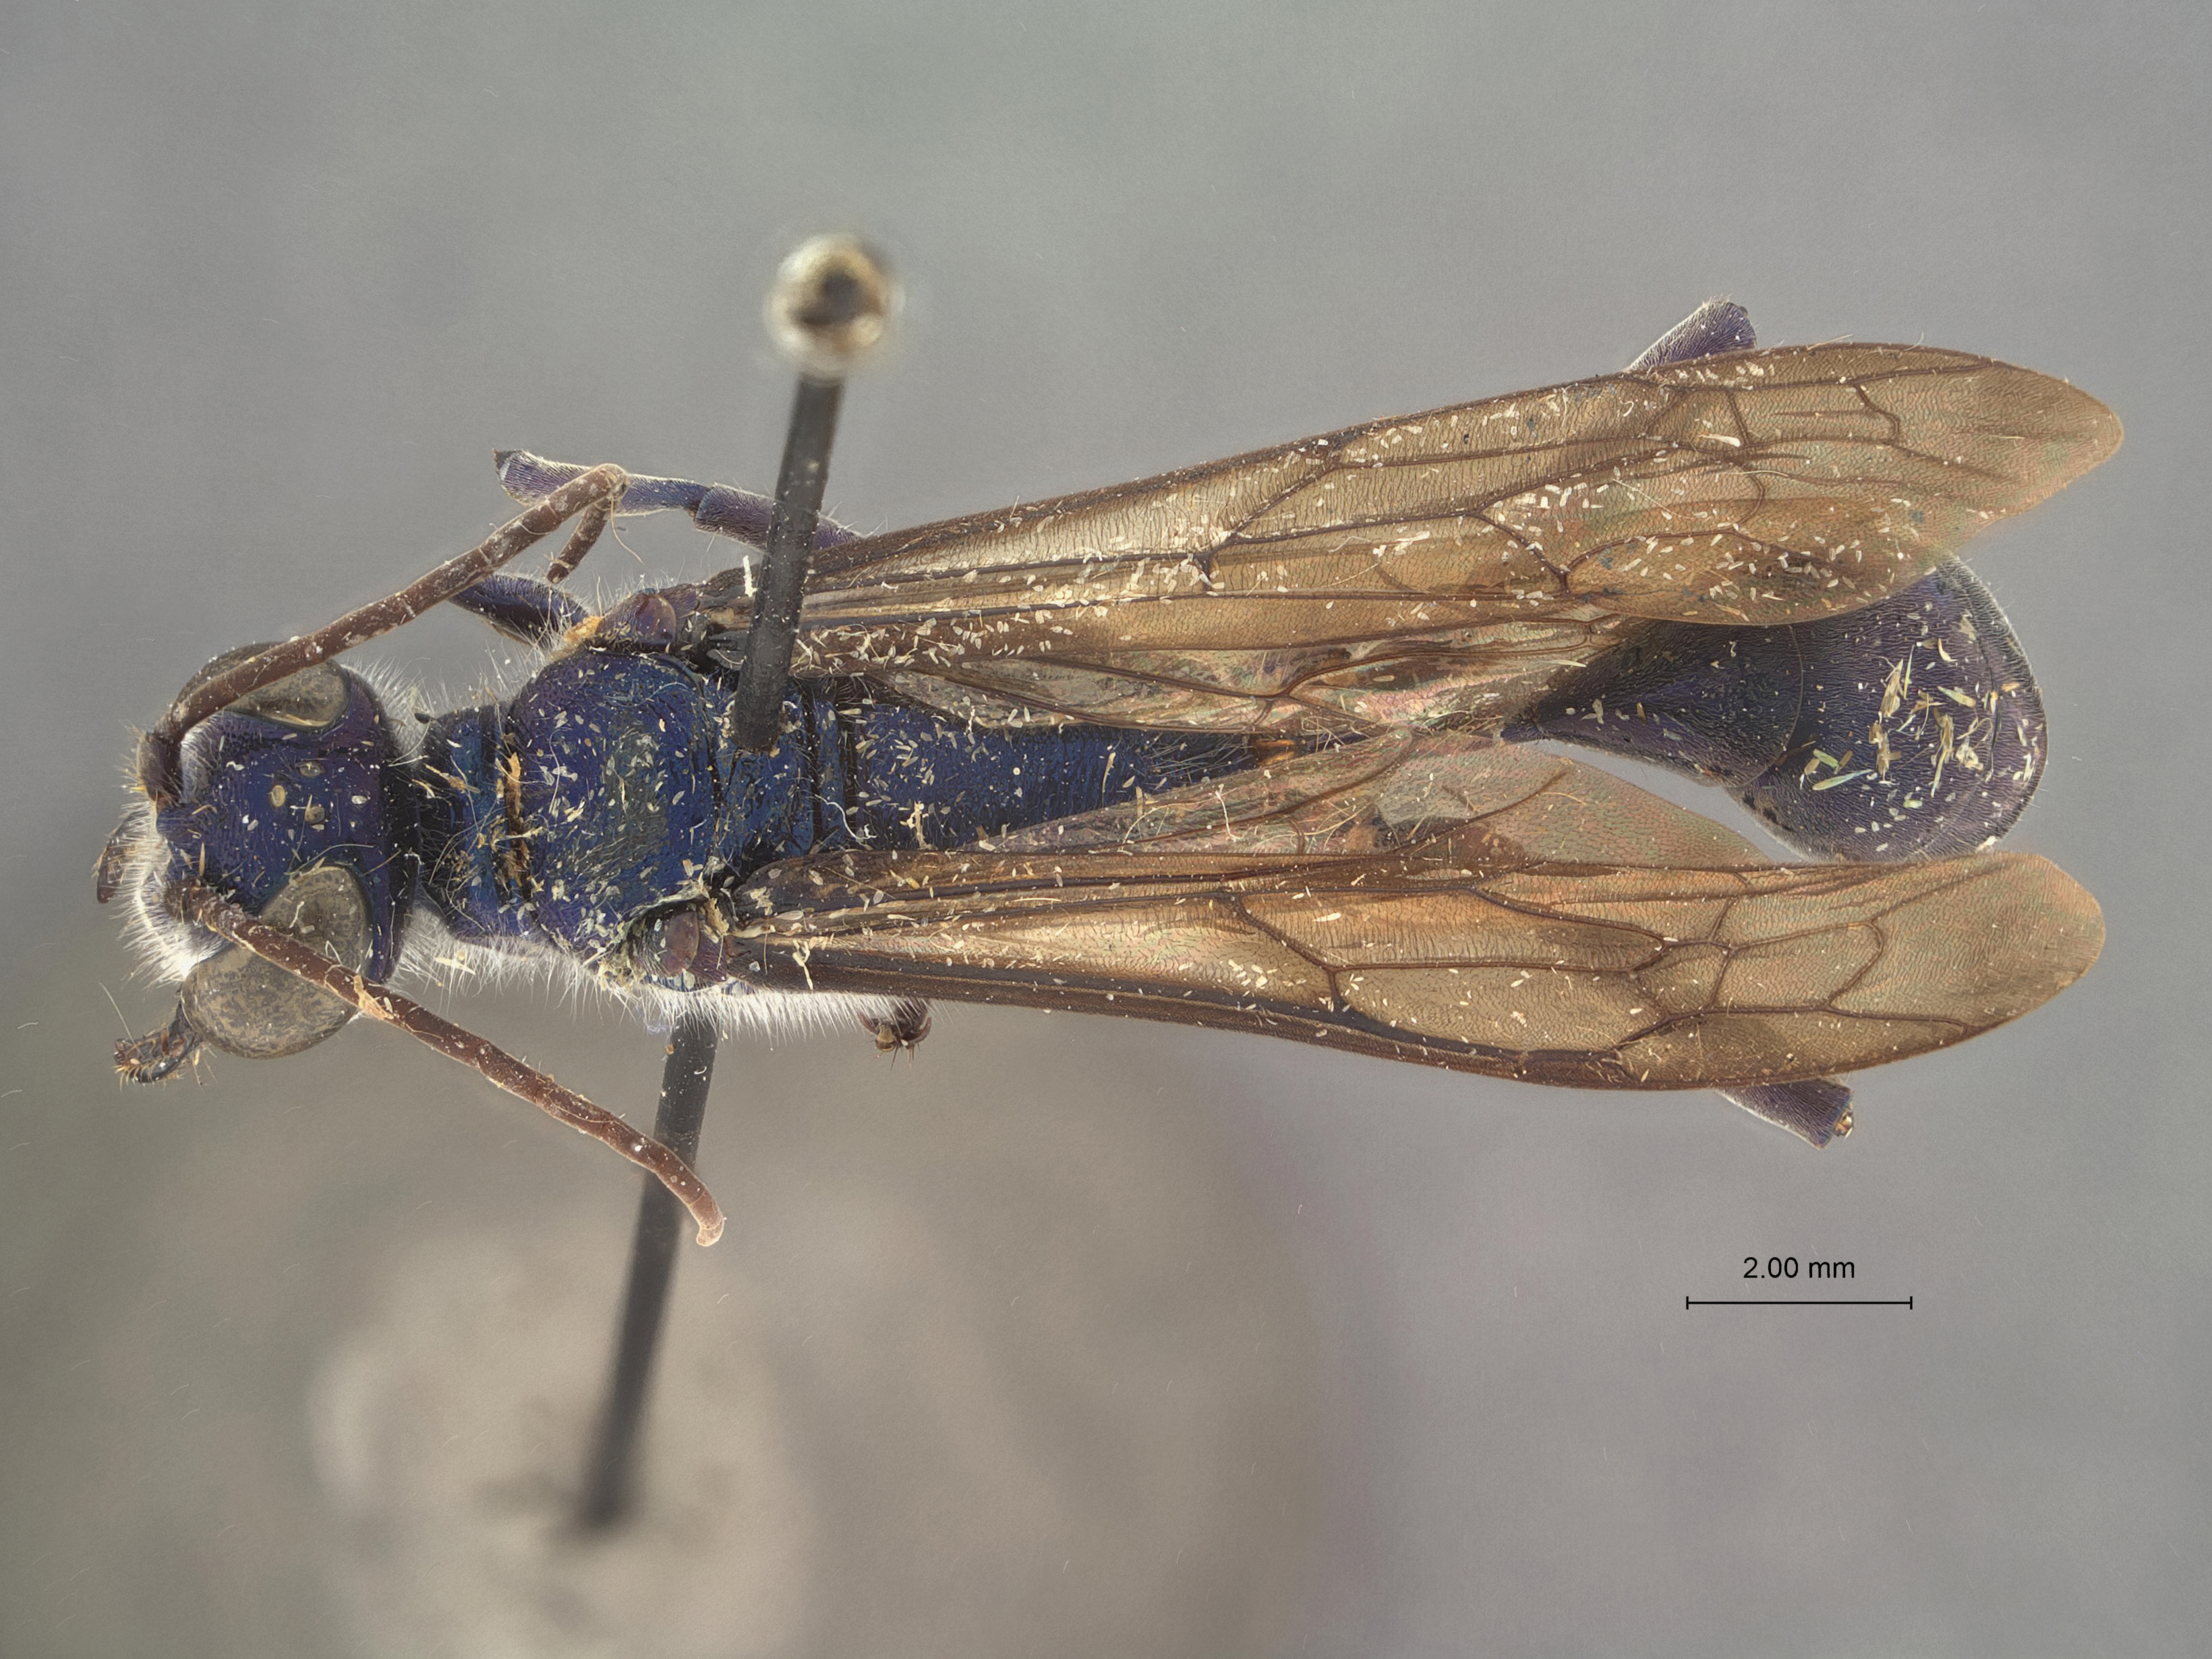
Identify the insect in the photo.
Chalybion lividum
